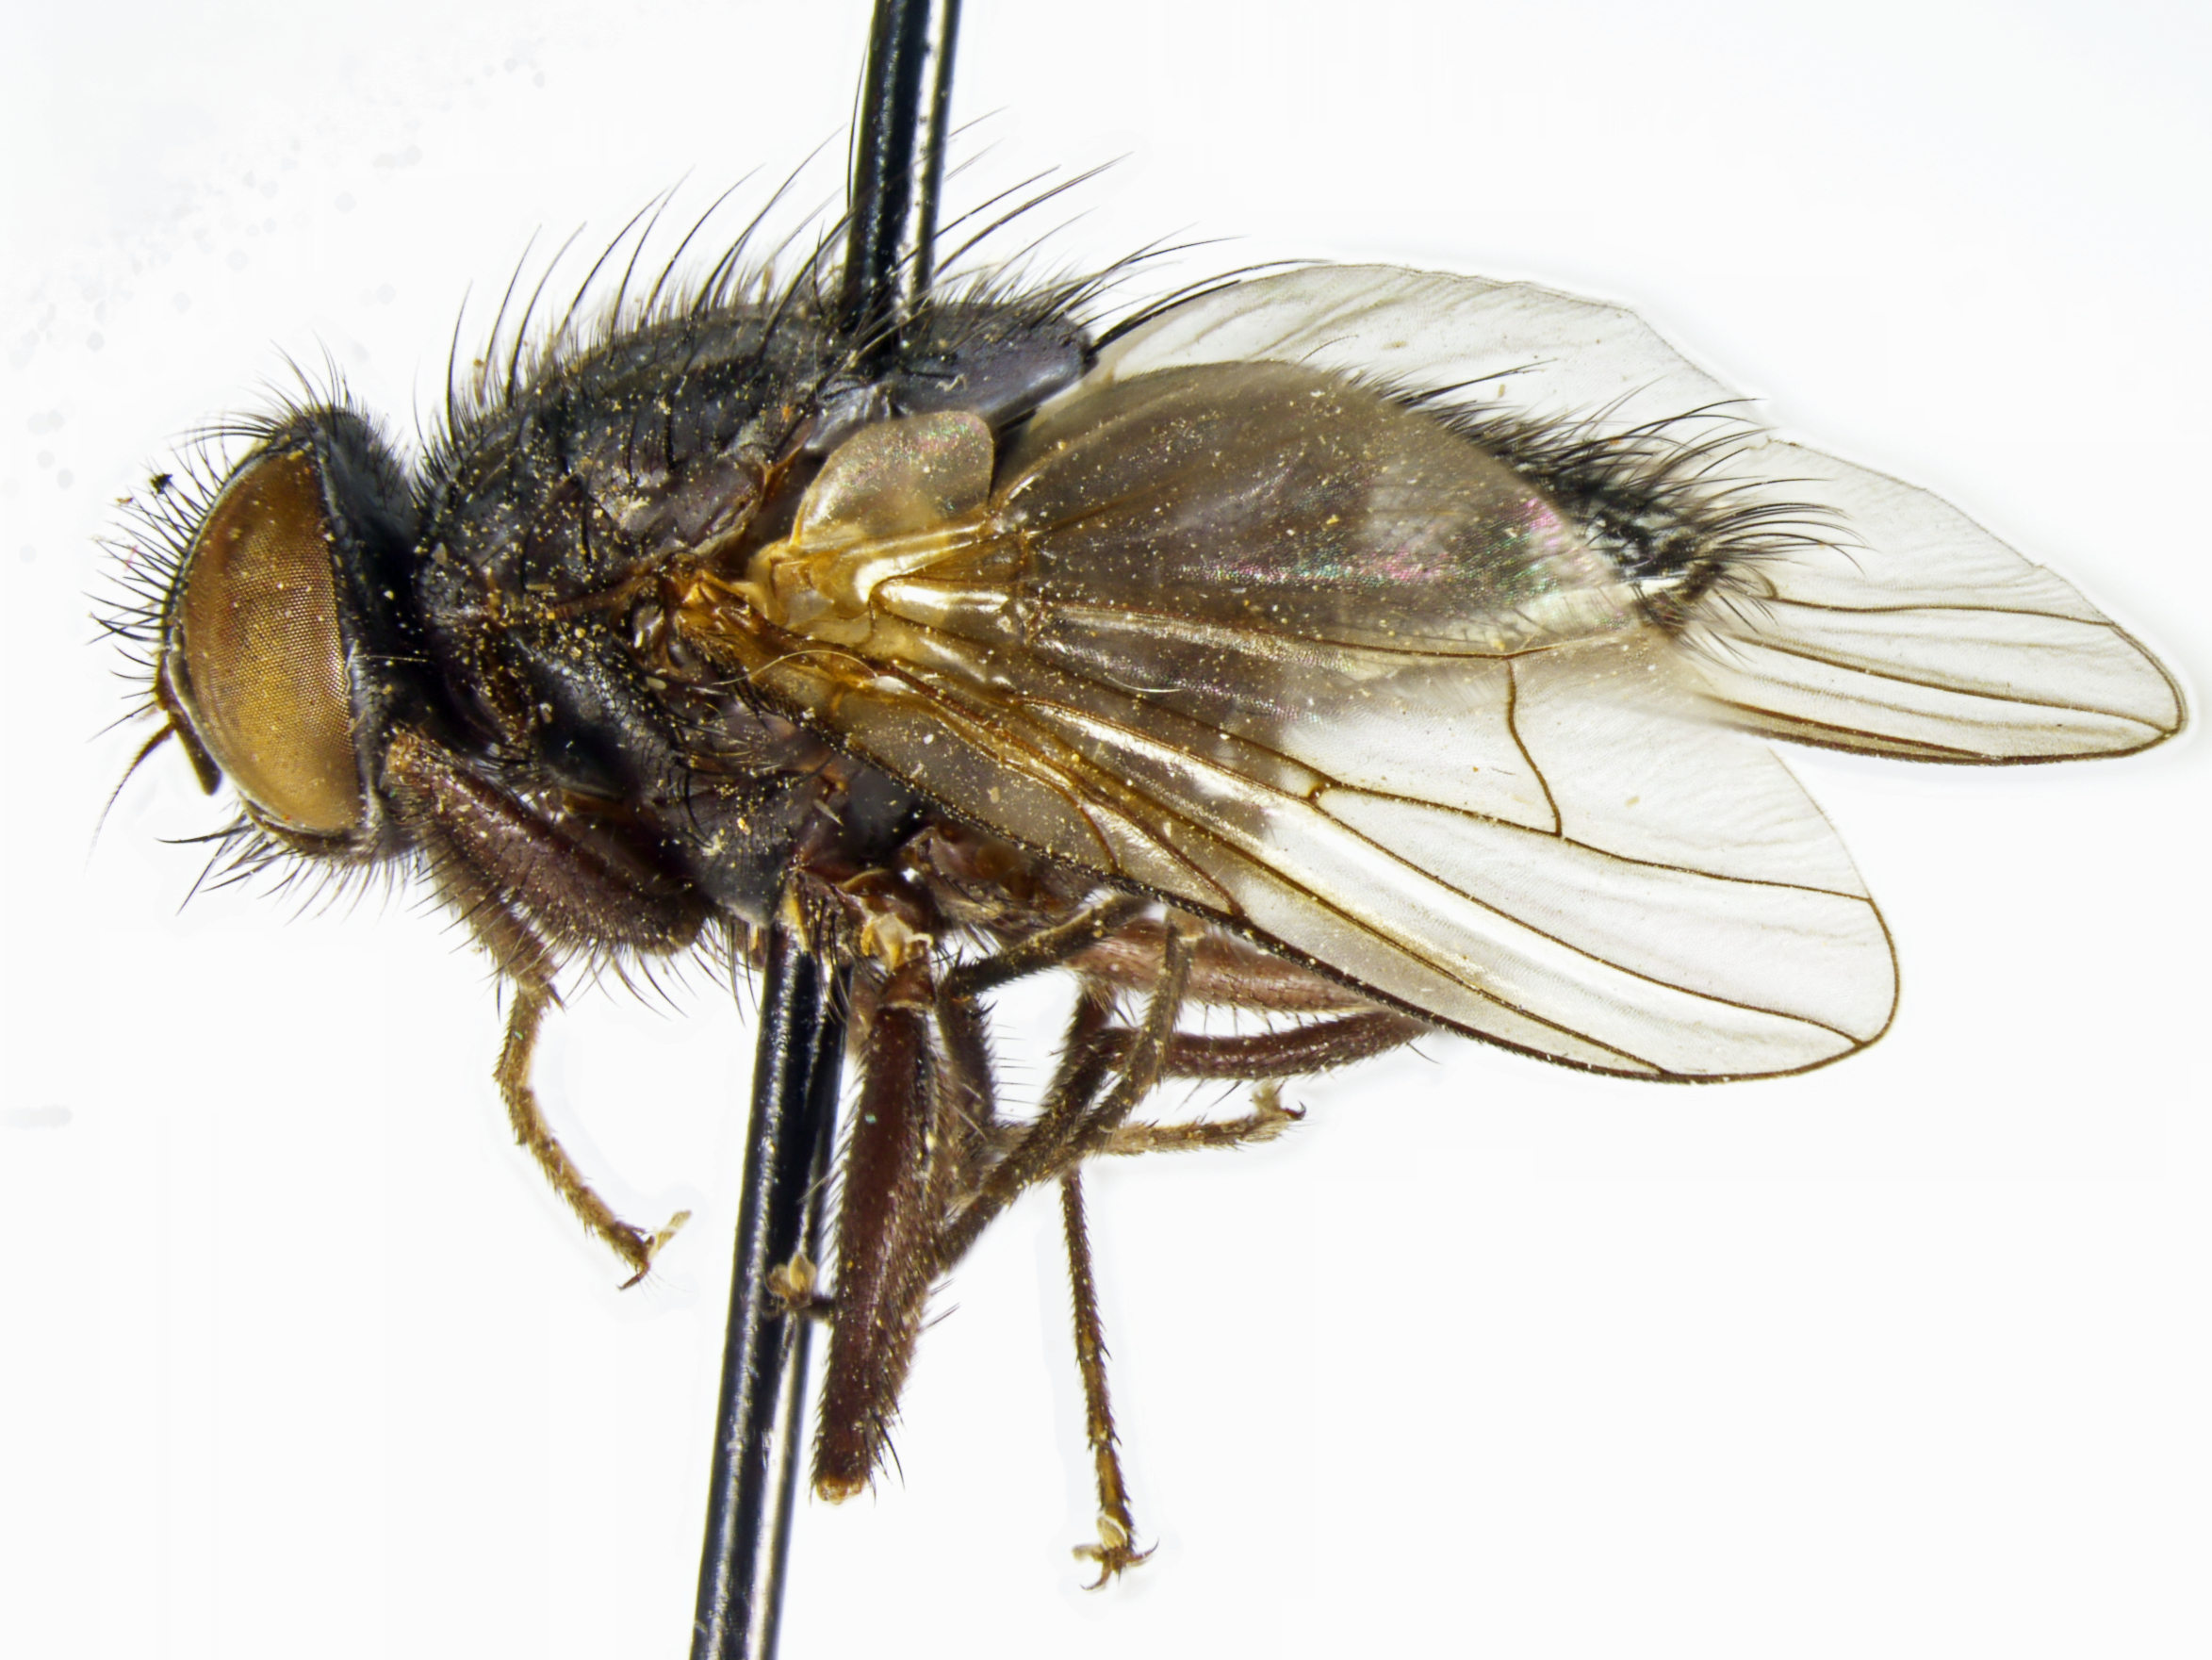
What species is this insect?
Mydaea canescens
